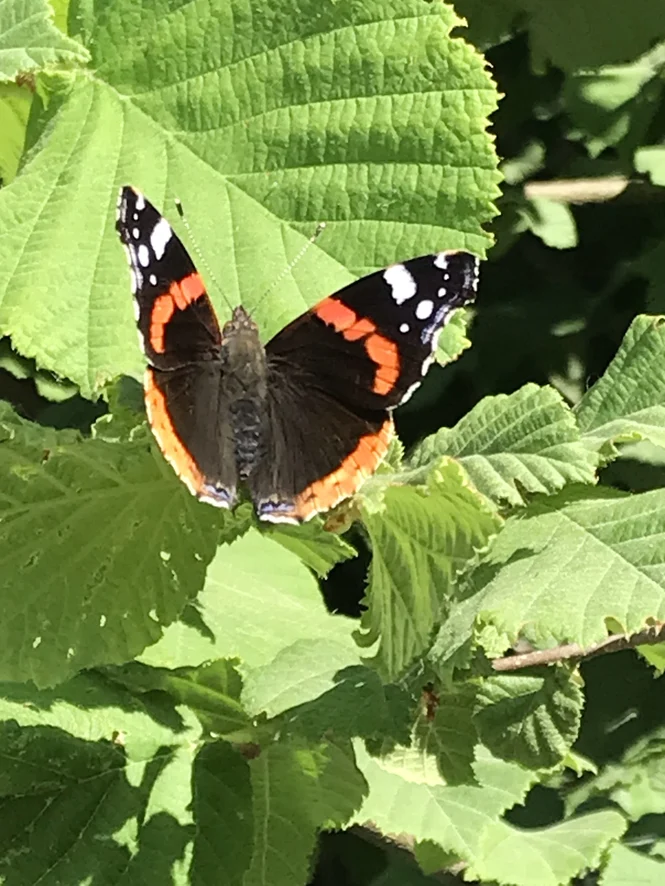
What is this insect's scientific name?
Vanessa atalanta
